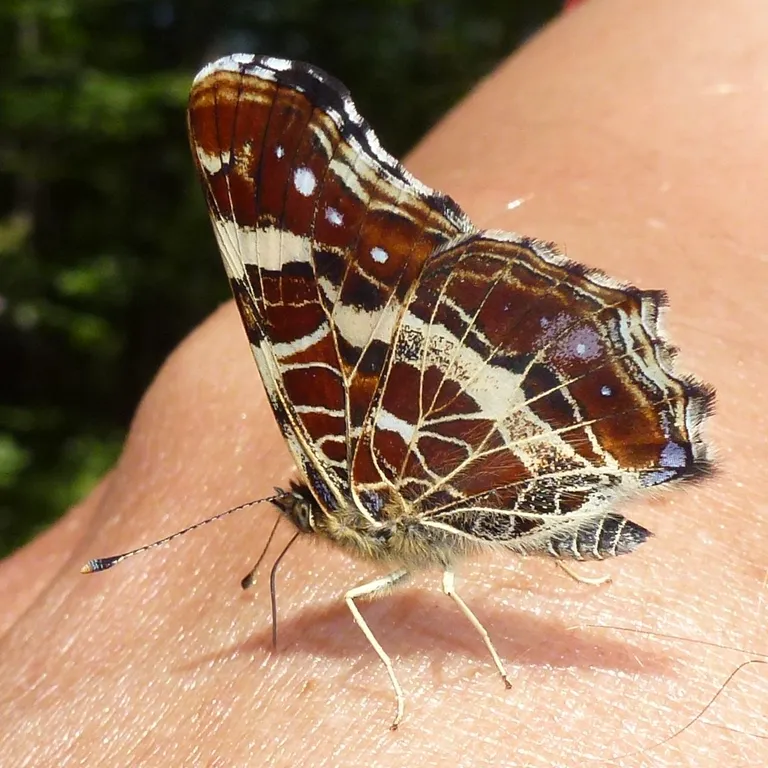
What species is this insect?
Araschnia levana
